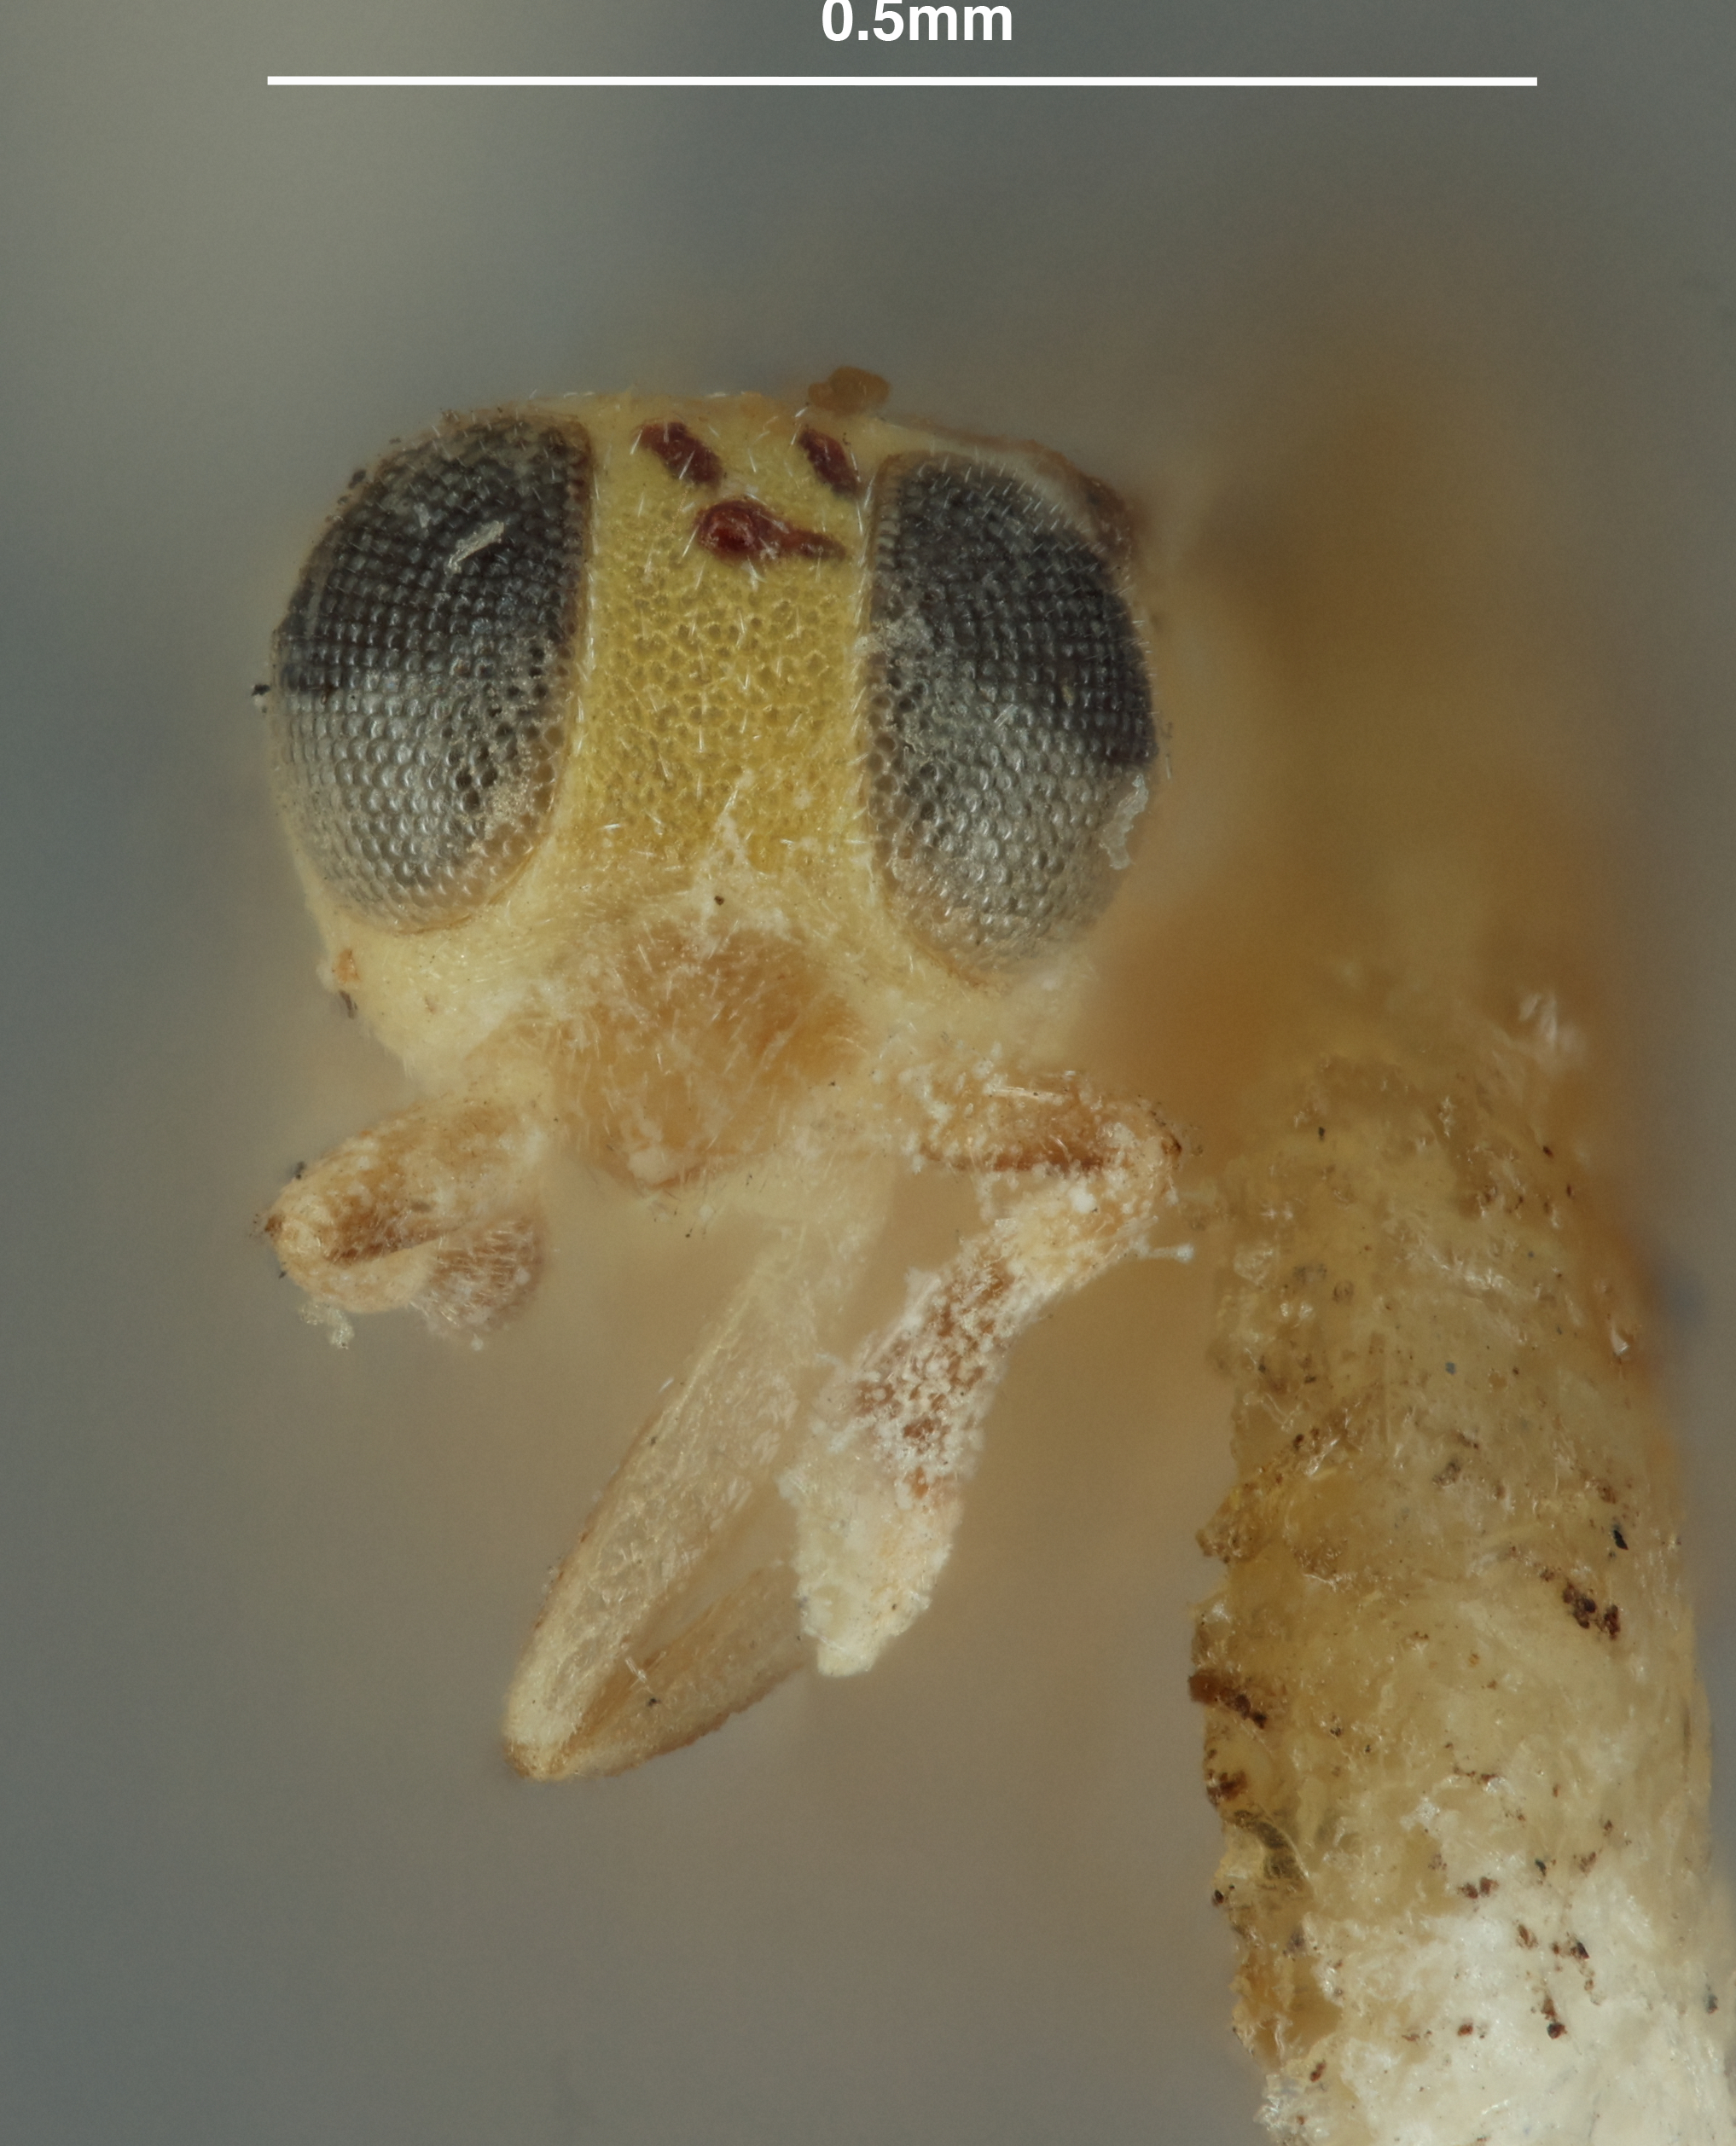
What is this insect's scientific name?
Pseudaphycus graminicola
